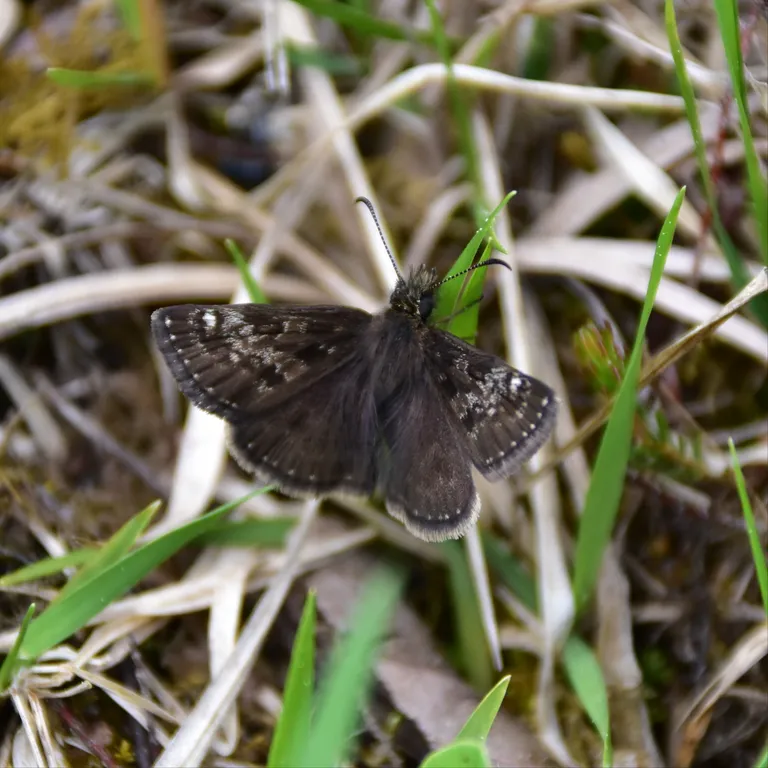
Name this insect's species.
Erynnis tages
